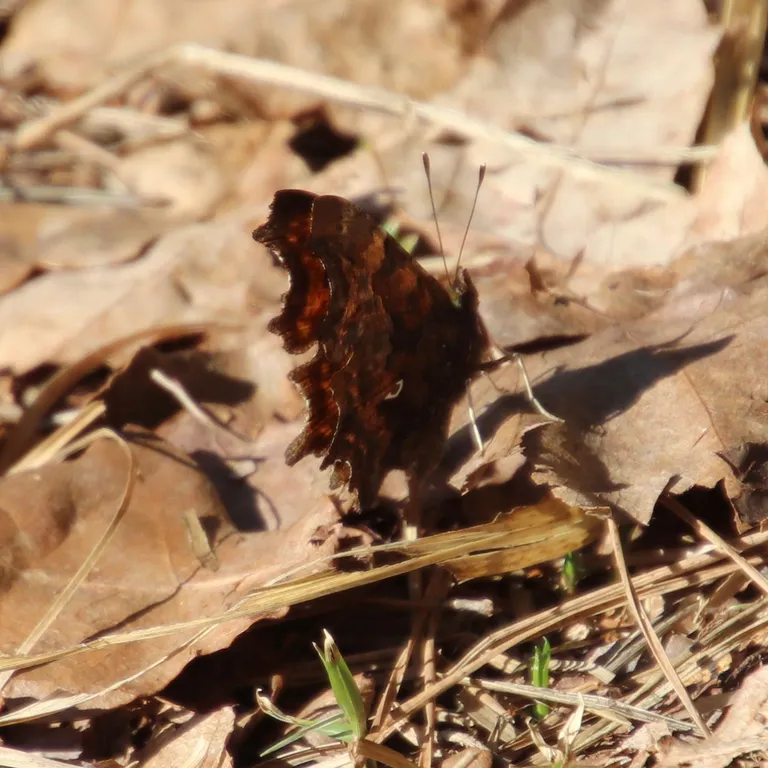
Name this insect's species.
Polygonia c-album
